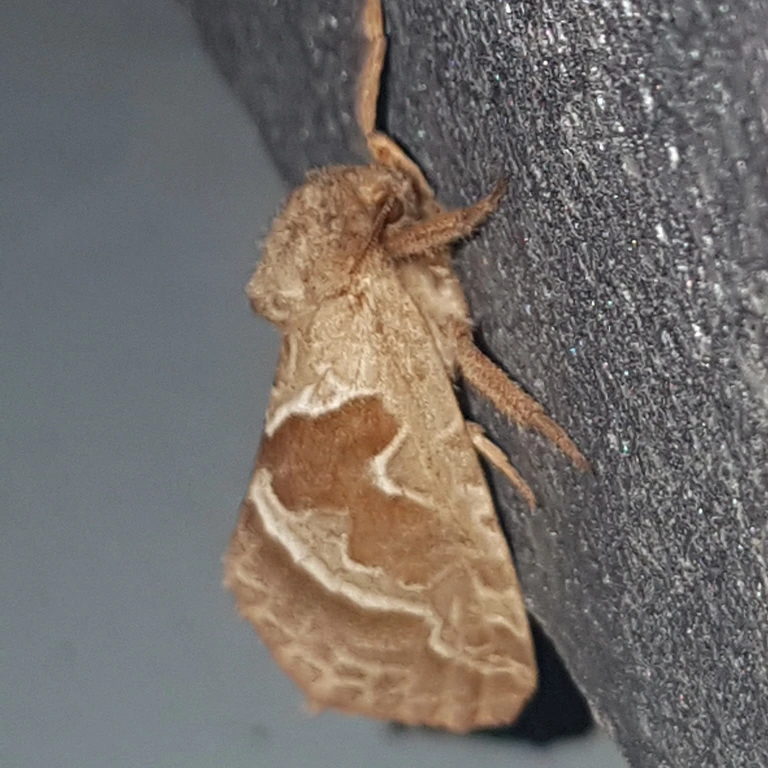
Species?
Triodia sylvina
